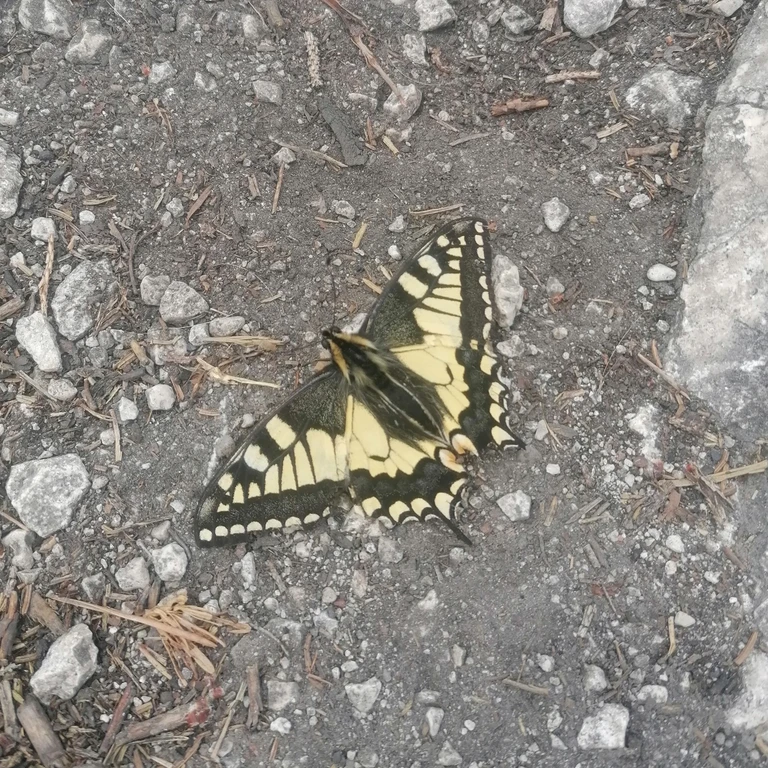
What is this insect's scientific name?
Papilio machaon
